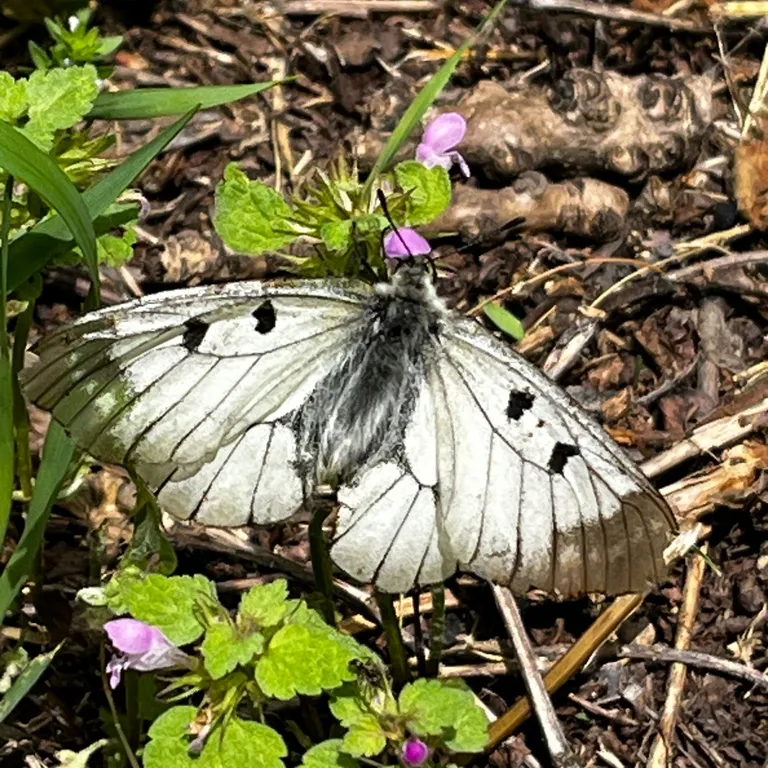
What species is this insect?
Parnassius mnemosyne
